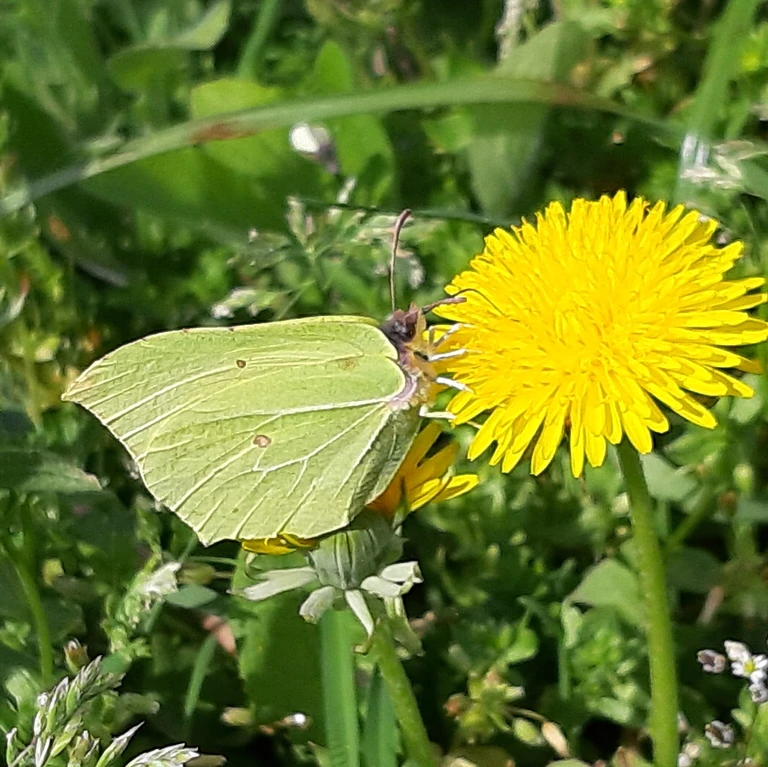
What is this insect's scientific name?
Gonepteryx rhamni
